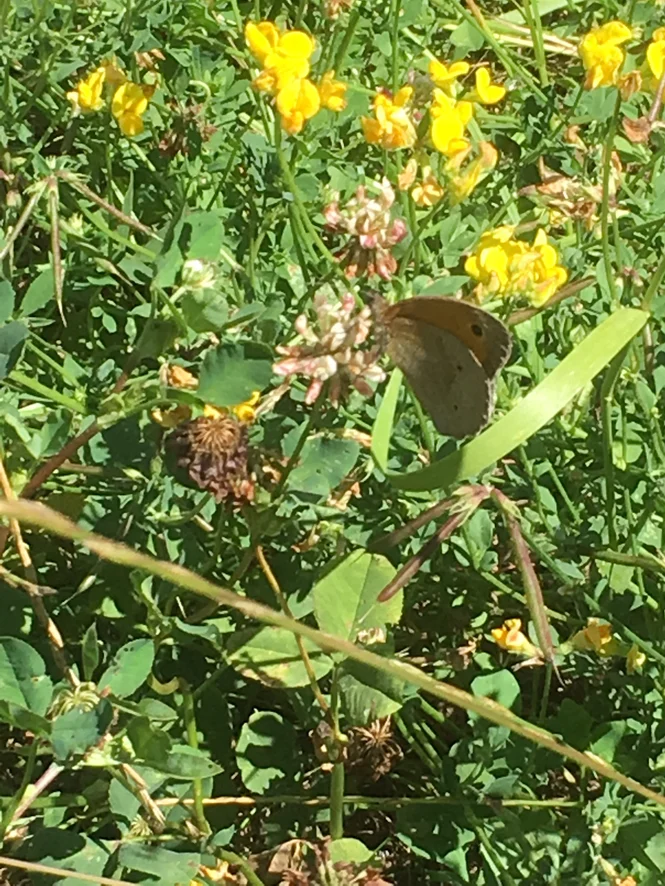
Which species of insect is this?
Maniola jurtina
